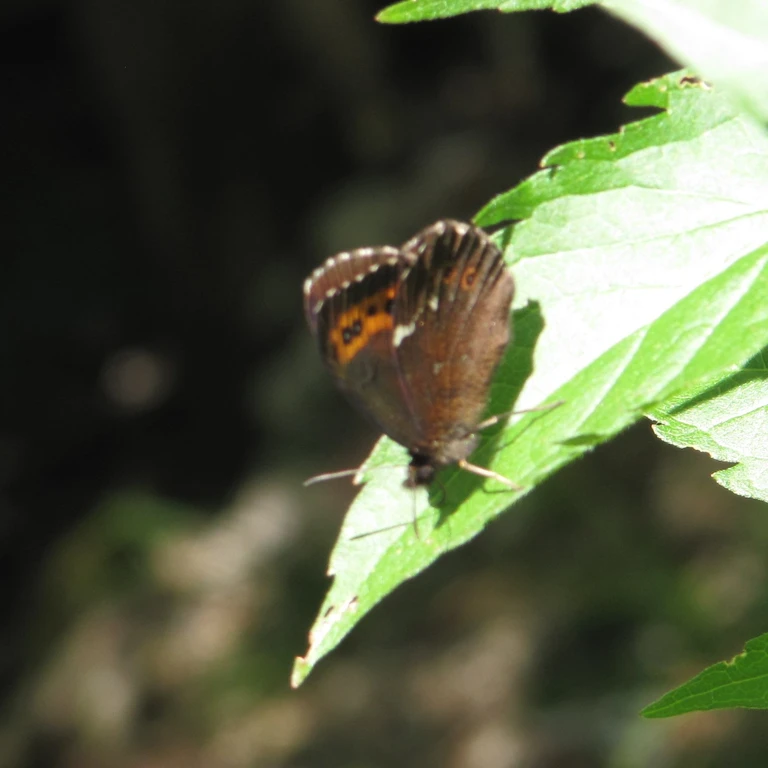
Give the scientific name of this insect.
Erebia ligea
